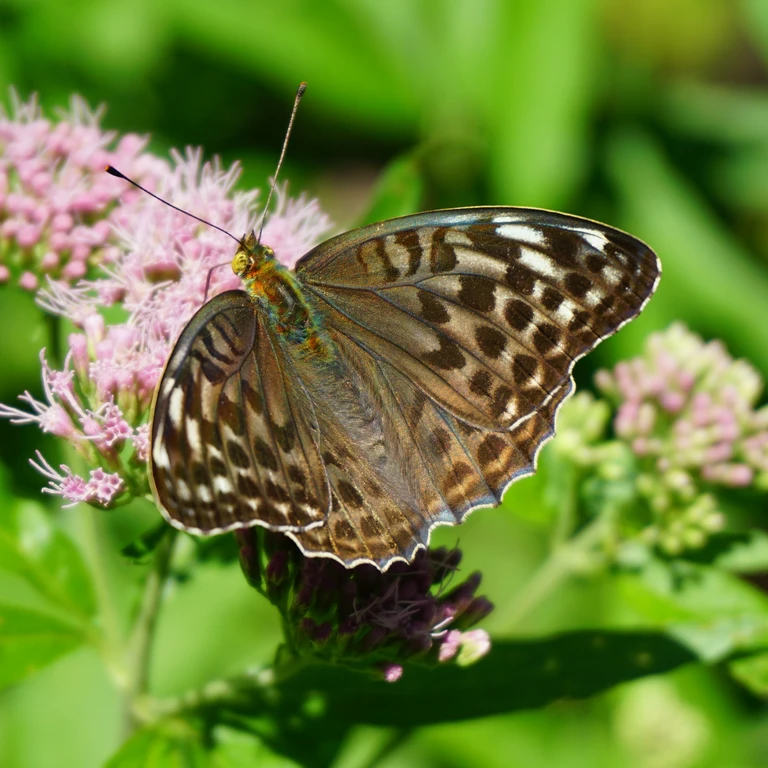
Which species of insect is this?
Argynnis paphia
